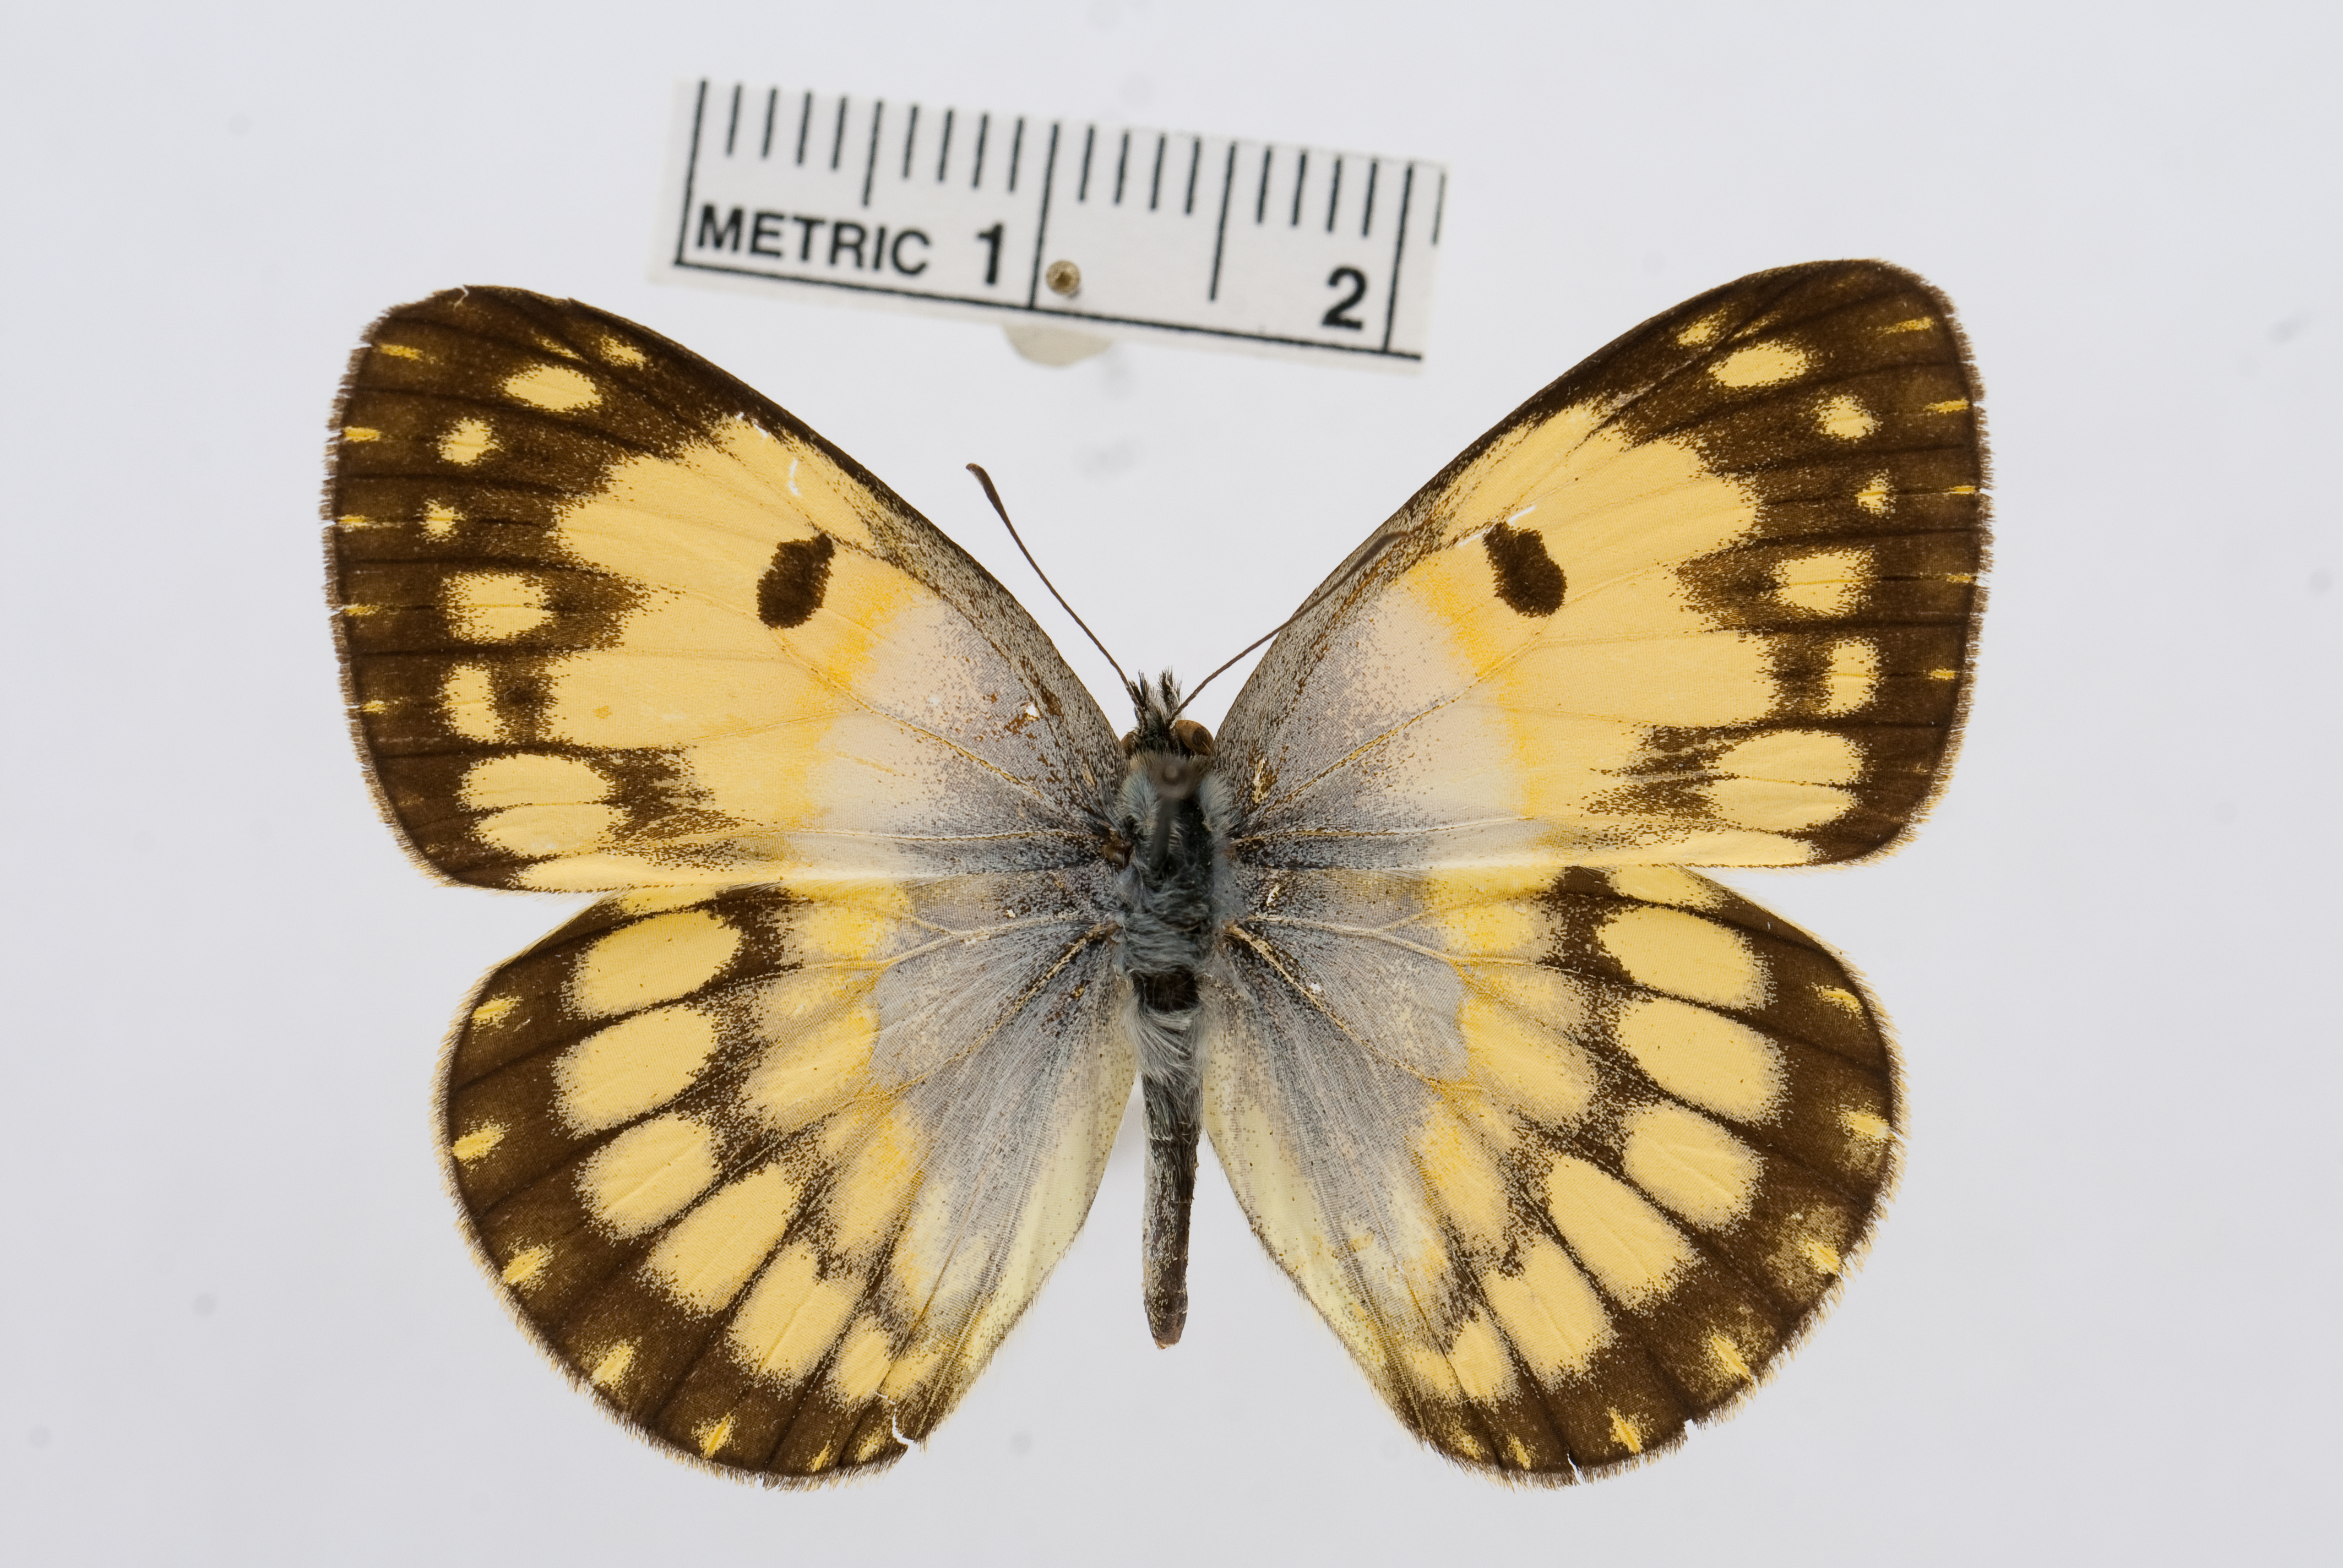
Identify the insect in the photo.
Colotis vesta
